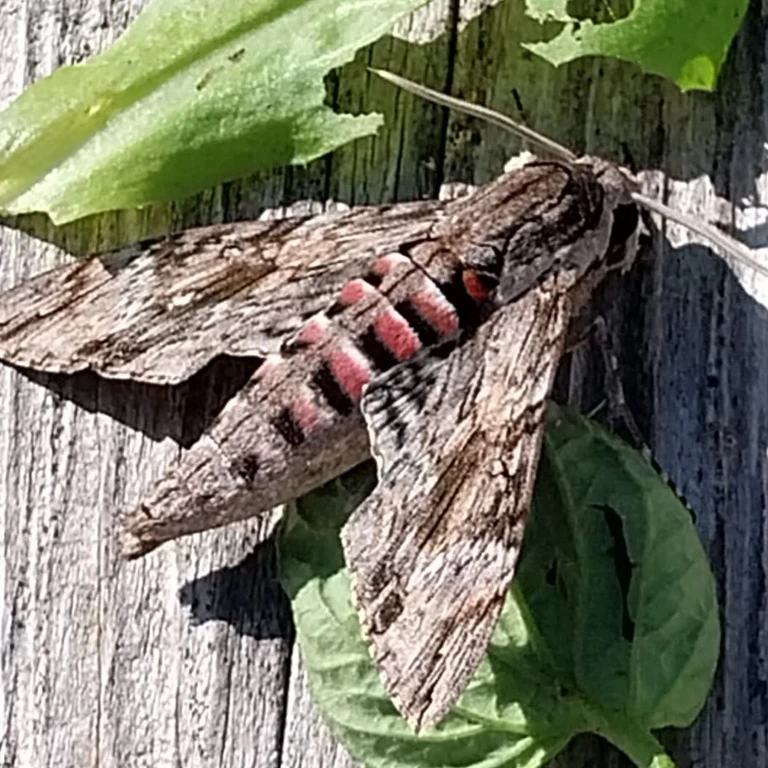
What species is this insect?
Agrius convolvuli
